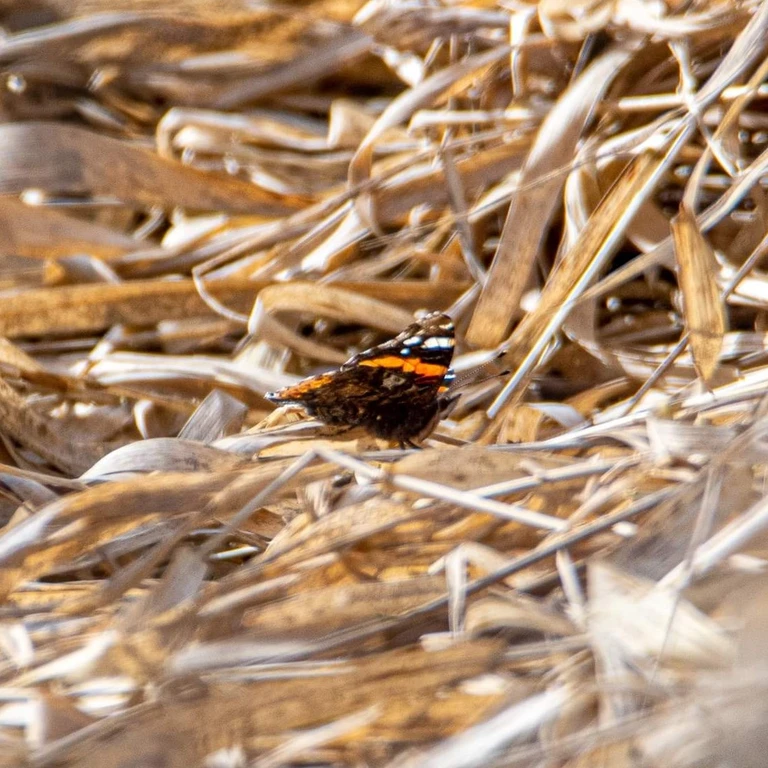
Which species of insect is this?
Vanessa atalanta
